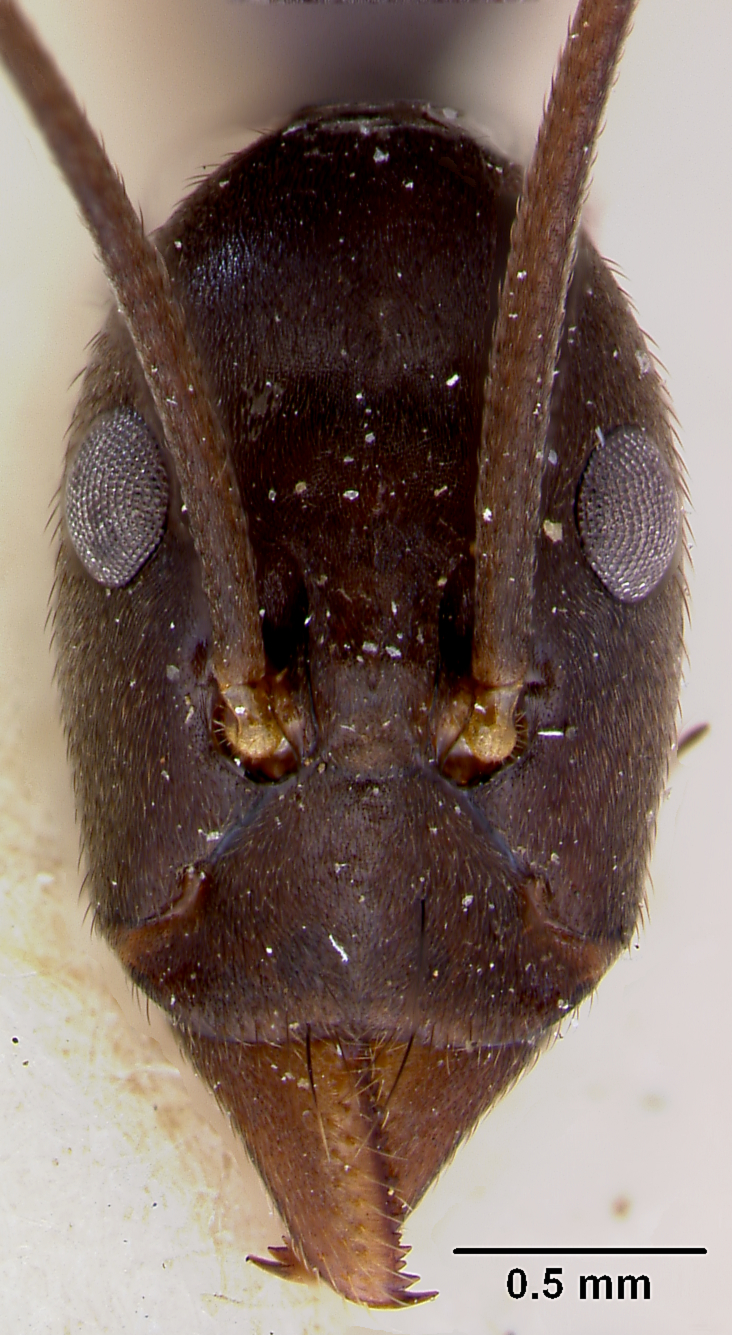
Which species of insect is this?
Leptomyrmex niger
